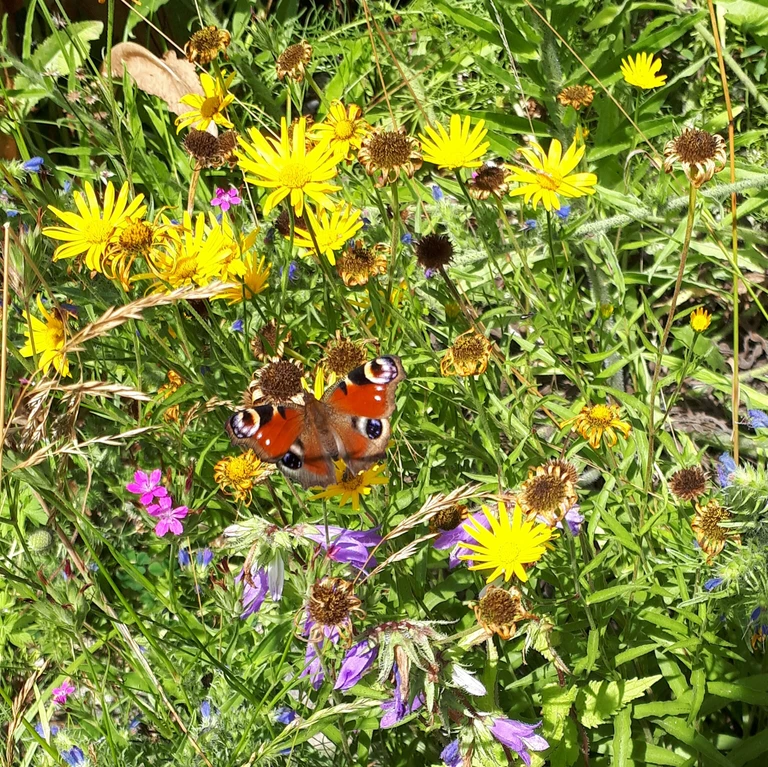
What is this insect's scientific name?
Aglais io
